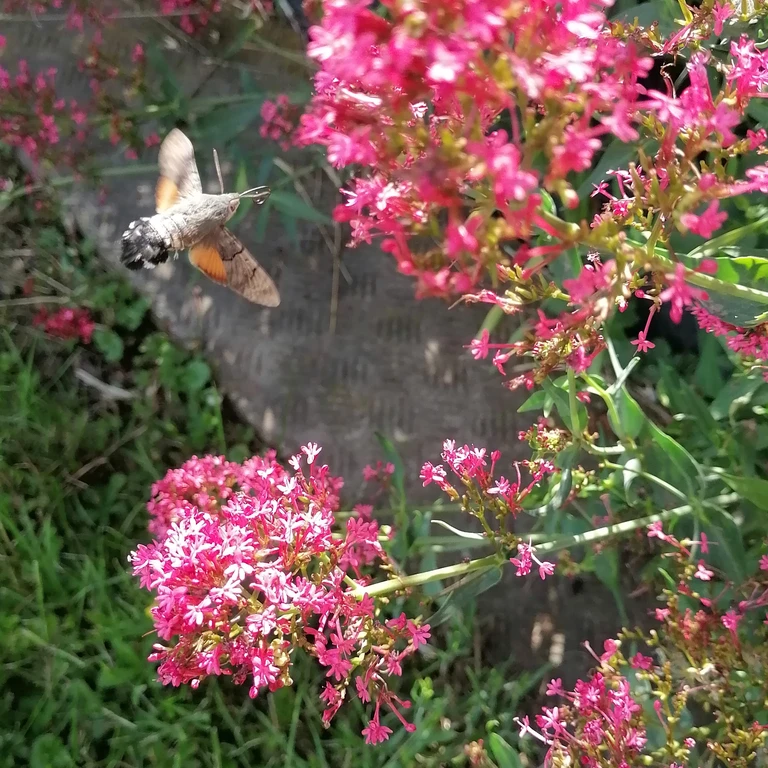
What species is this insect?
Macroglossum stellatarum
